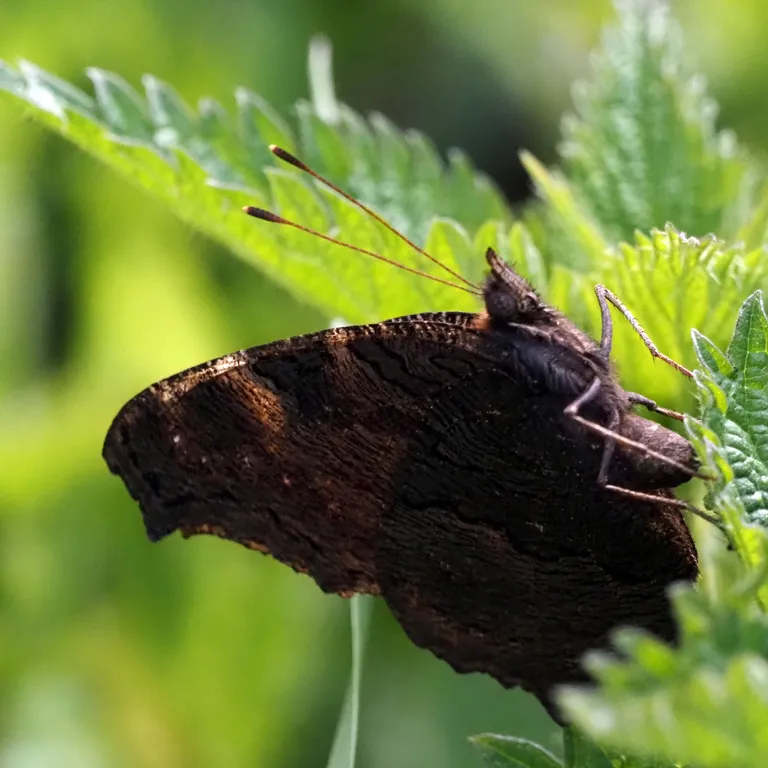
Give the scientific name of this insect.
Aglais io
